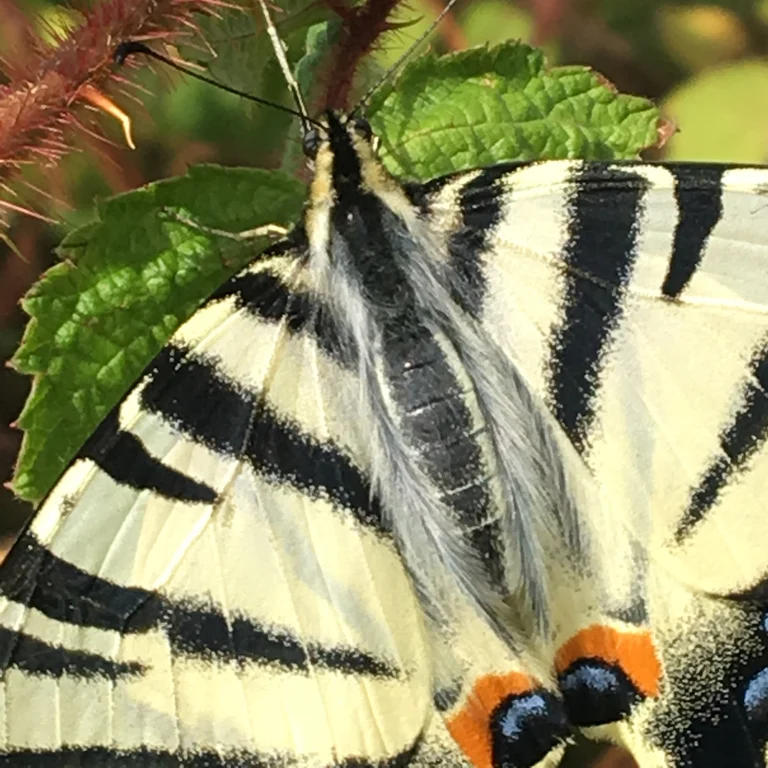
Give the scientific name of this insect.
Iphiclides podalirius
